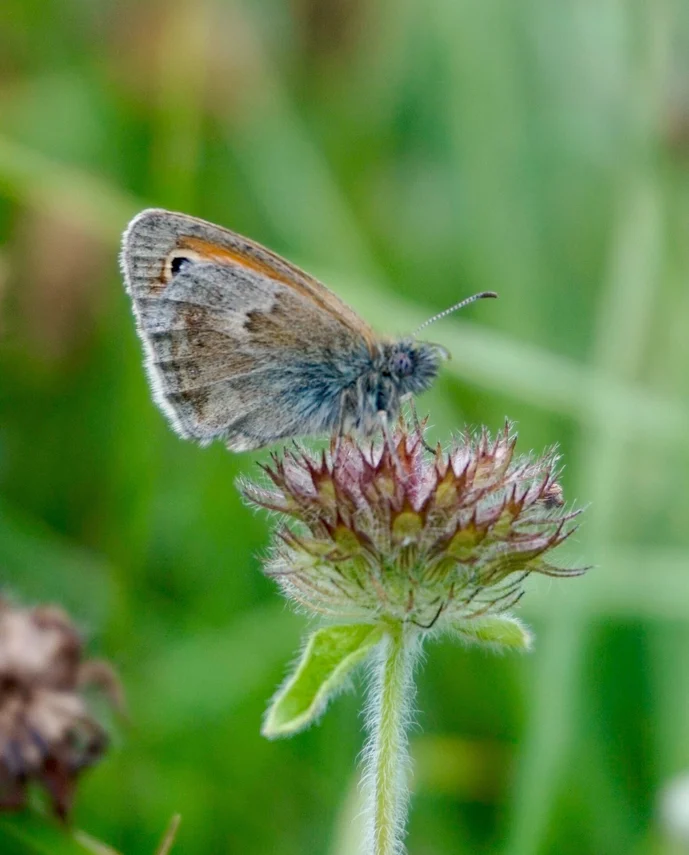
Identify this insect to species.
Coenonympha pamphilus
